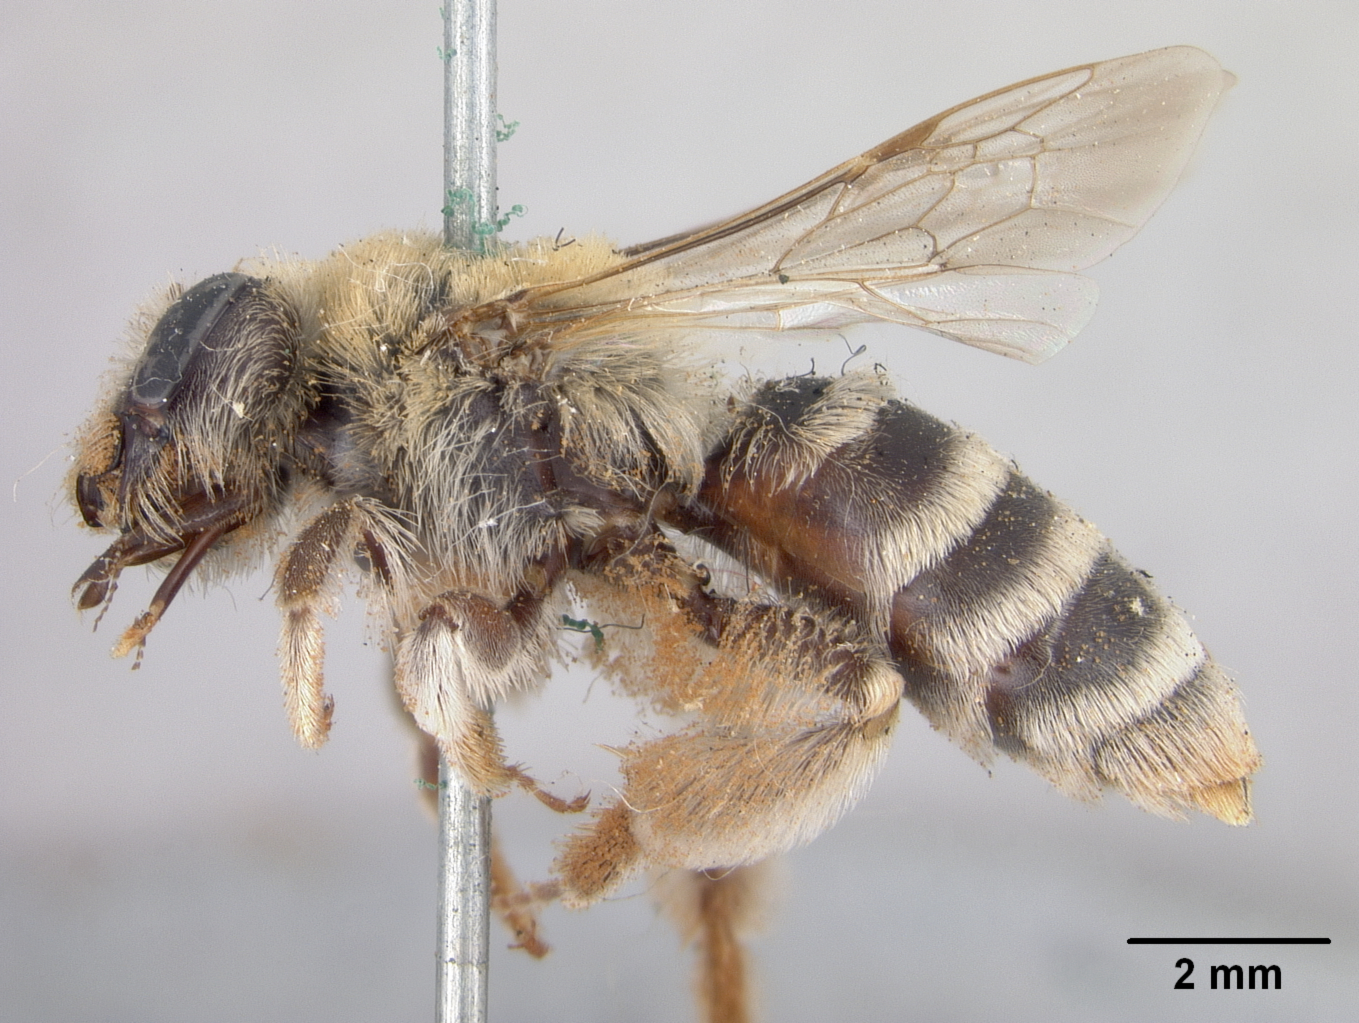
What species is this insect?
Andrena pecosana
